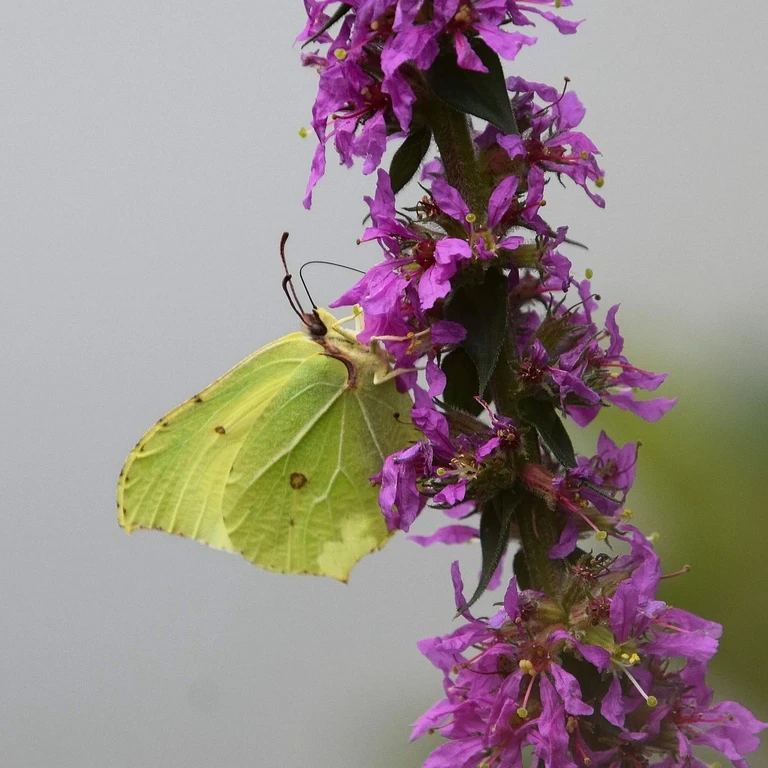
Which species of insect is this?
Gonepteryx rhamni
